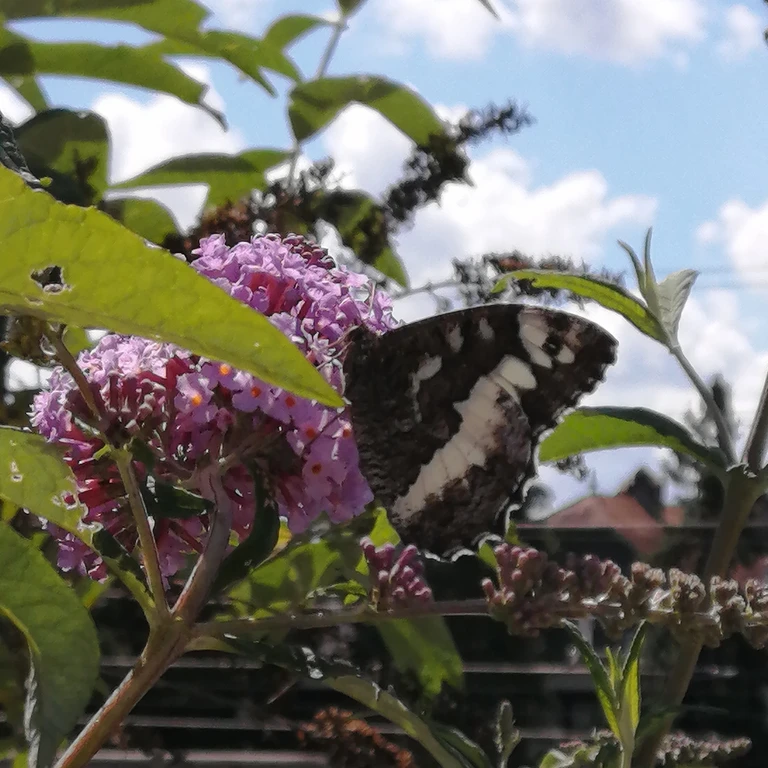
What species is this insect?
Brintesia circe
